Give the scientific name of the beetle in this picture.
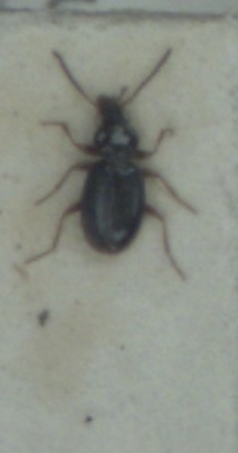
Bembidion gilvipes
